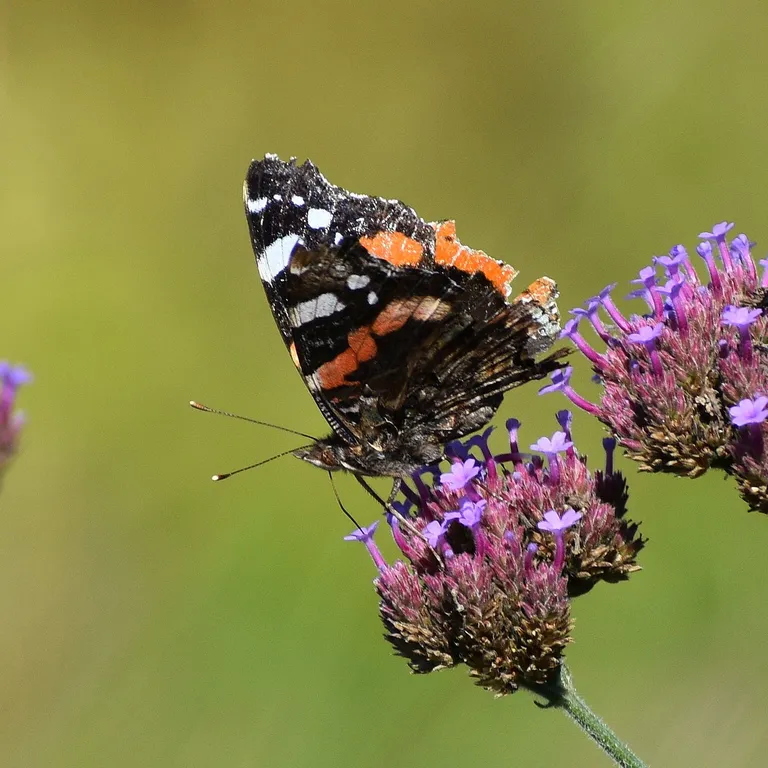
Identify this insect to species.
Vanessa atalanta
